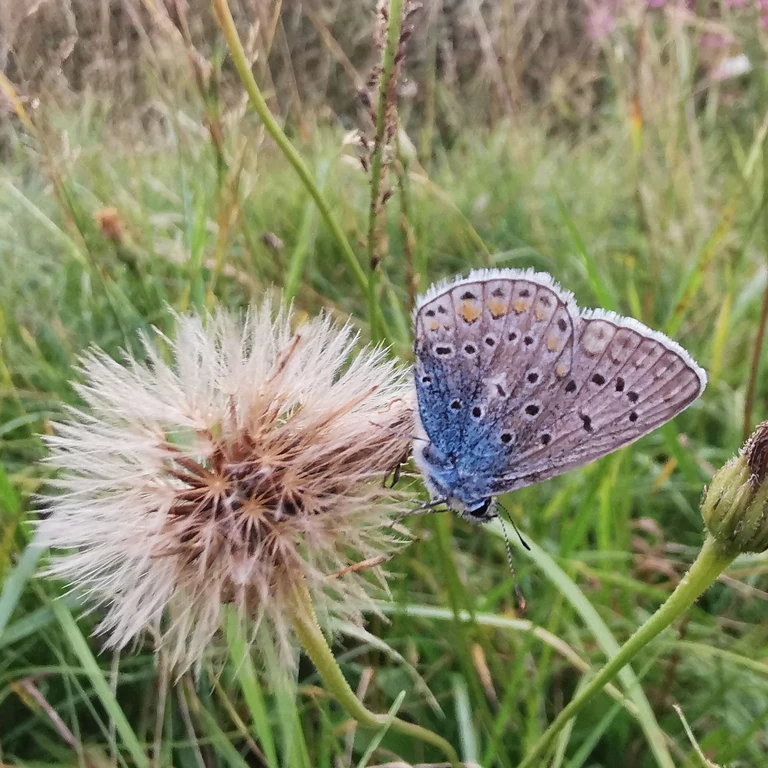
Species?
Polyommatus icarus
